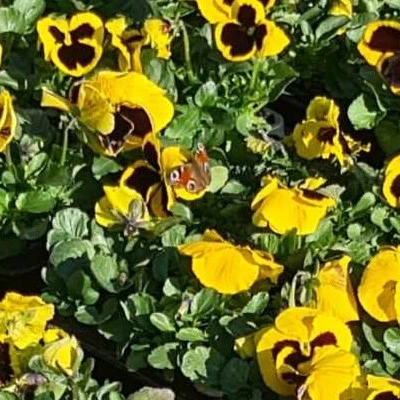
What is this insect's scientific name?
Aglais io
